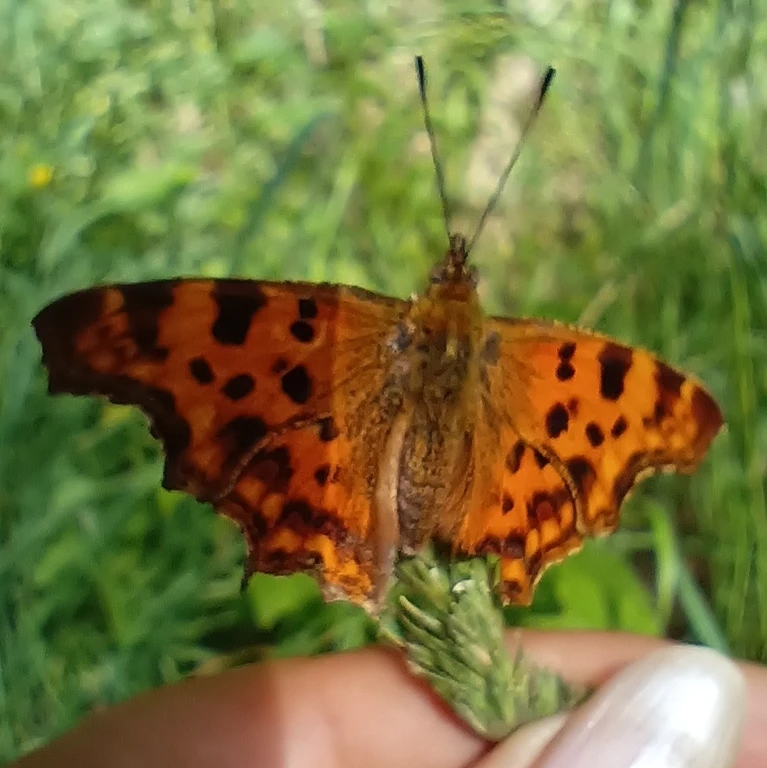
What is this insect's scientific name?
Polygonia c-album
